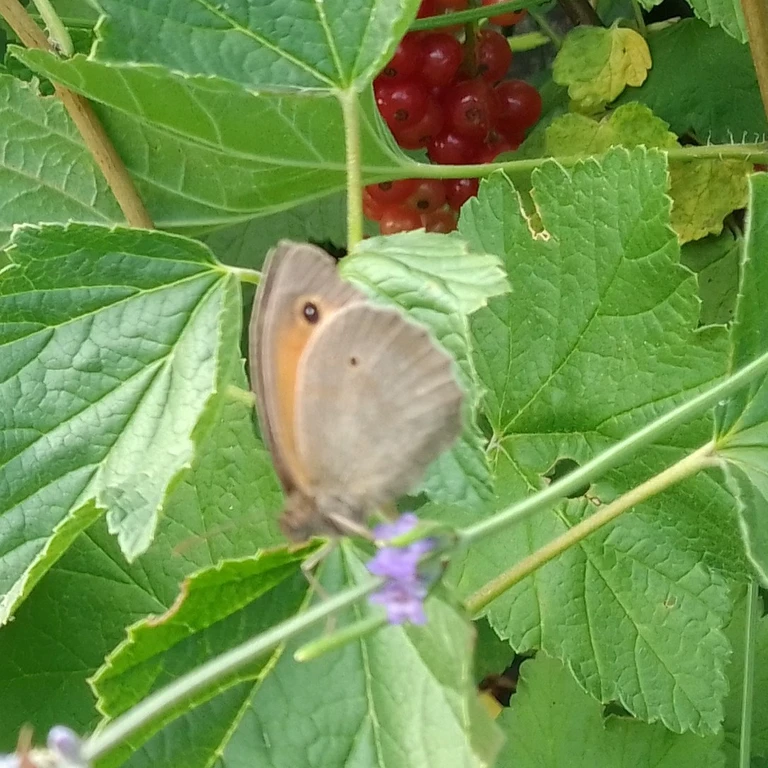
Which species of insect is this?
Maniola jurtina
